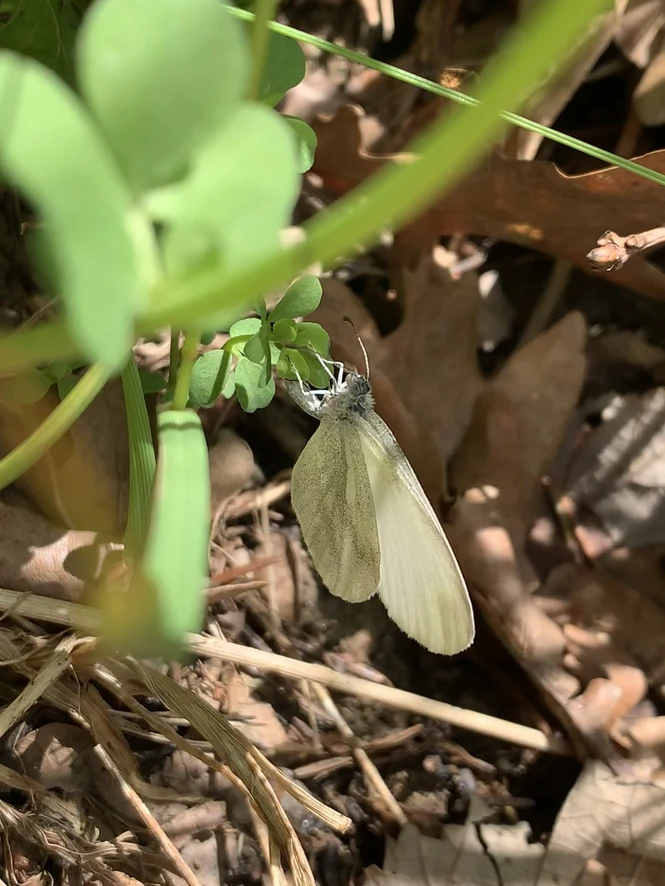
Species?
Leptidea sinapis/juvernica
